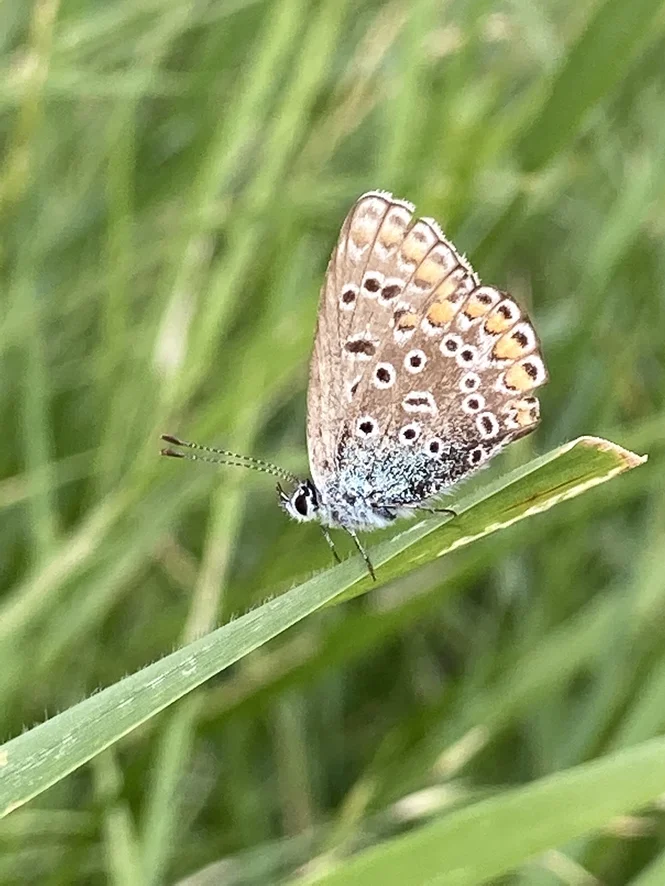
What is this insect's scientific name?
Polyommatus icarus
